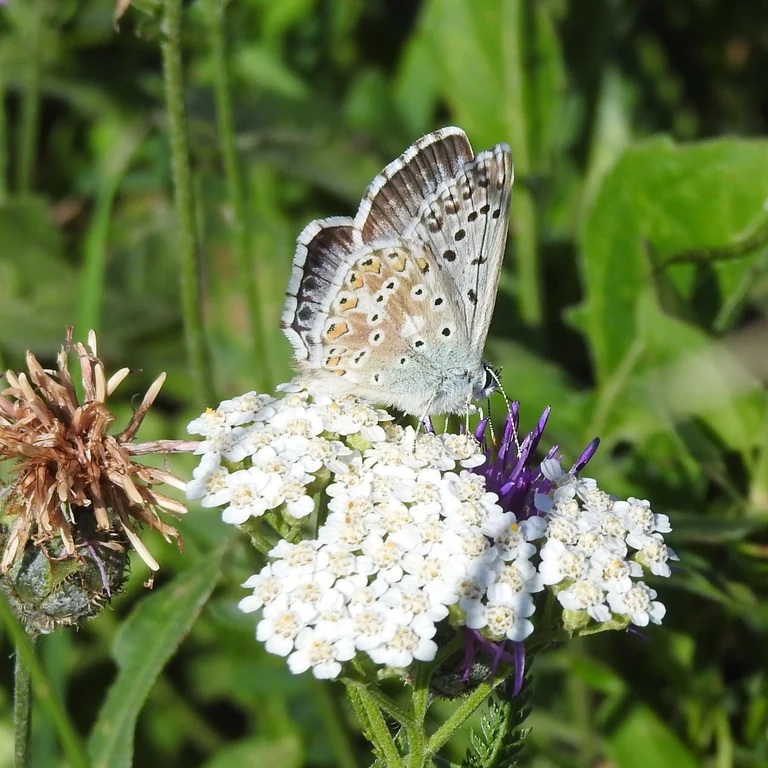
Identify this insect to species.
Lysandra coridon
